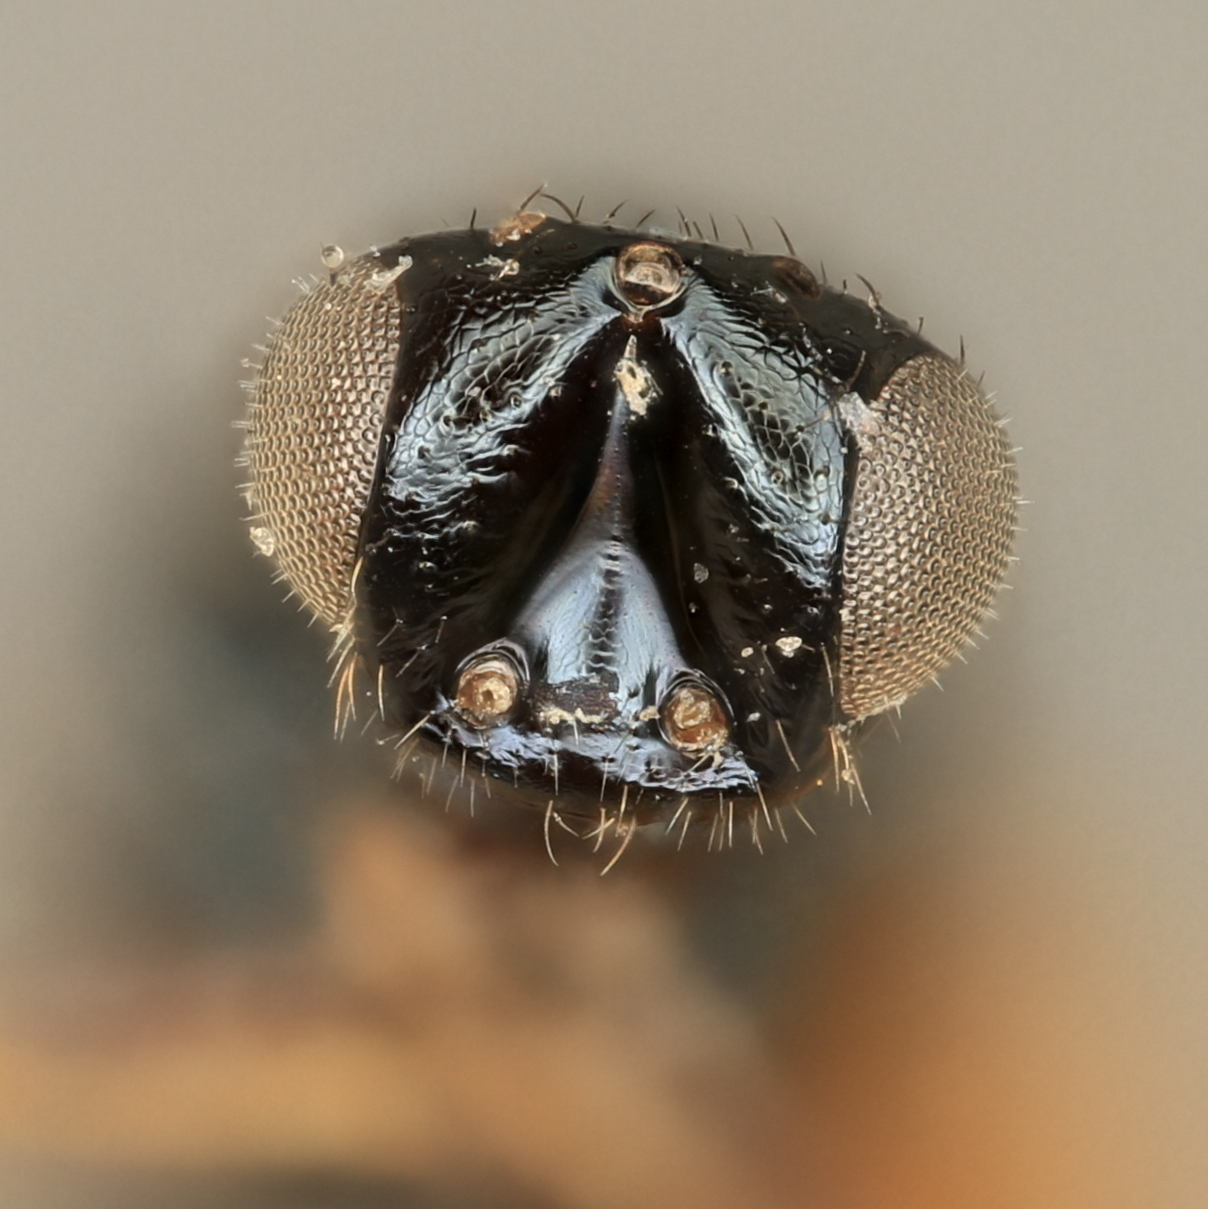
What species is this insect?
Elachistus evetriae
